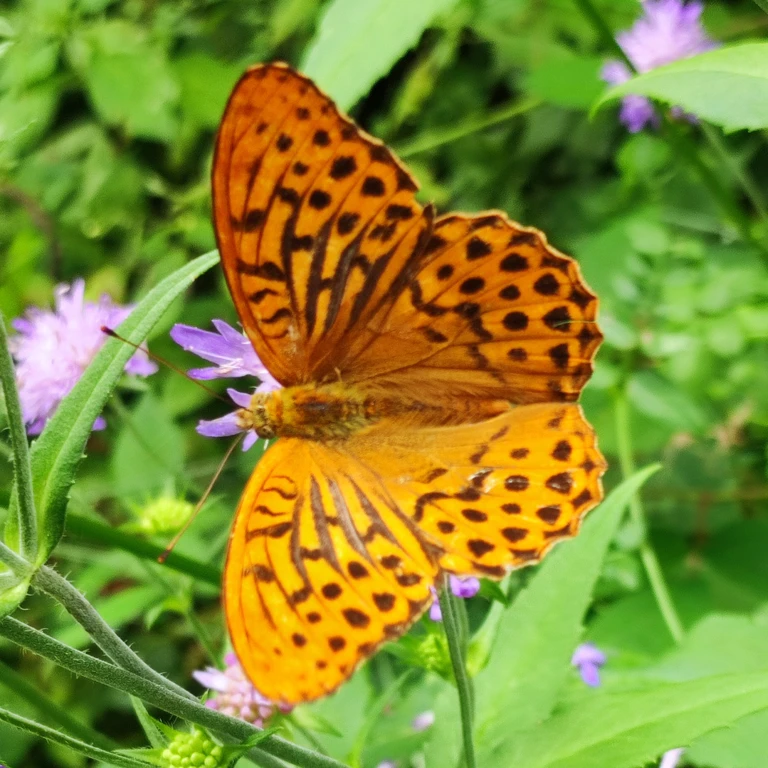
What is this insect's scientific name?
Argynnis paphia
